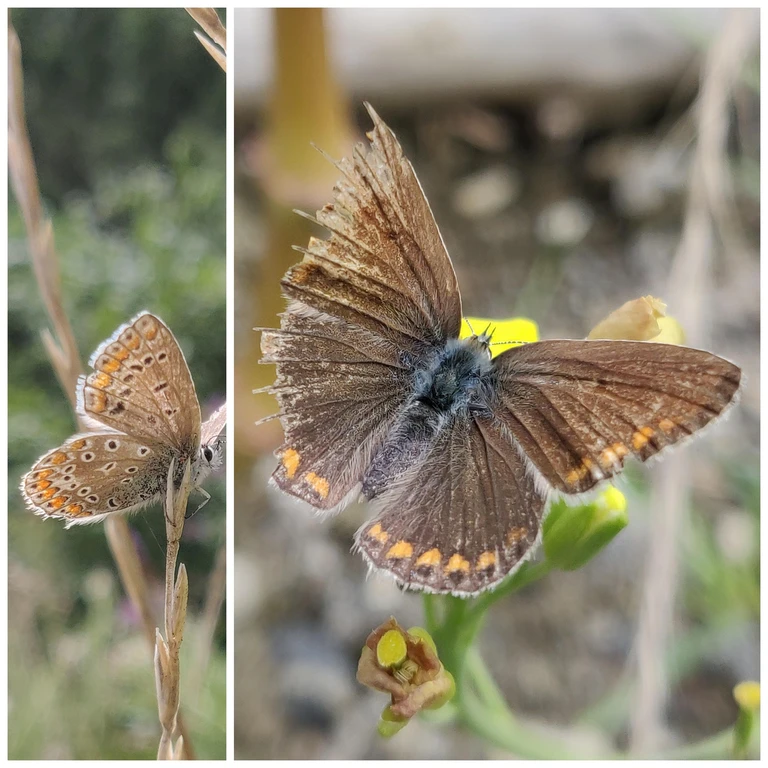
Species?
Polyommatus icarus
